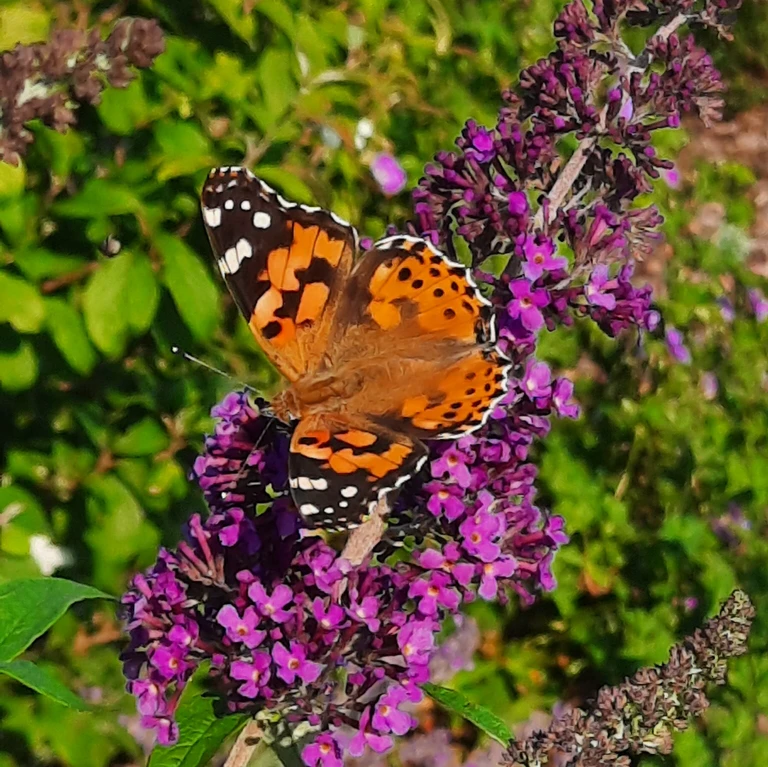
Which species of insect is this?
Vanessa cardui
